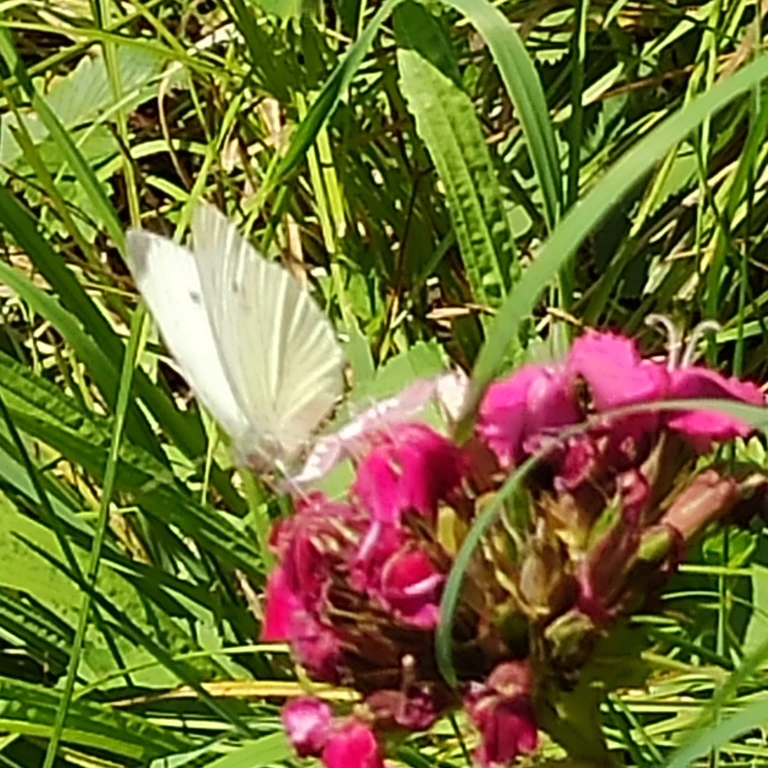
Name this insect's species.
Pieris rapae
